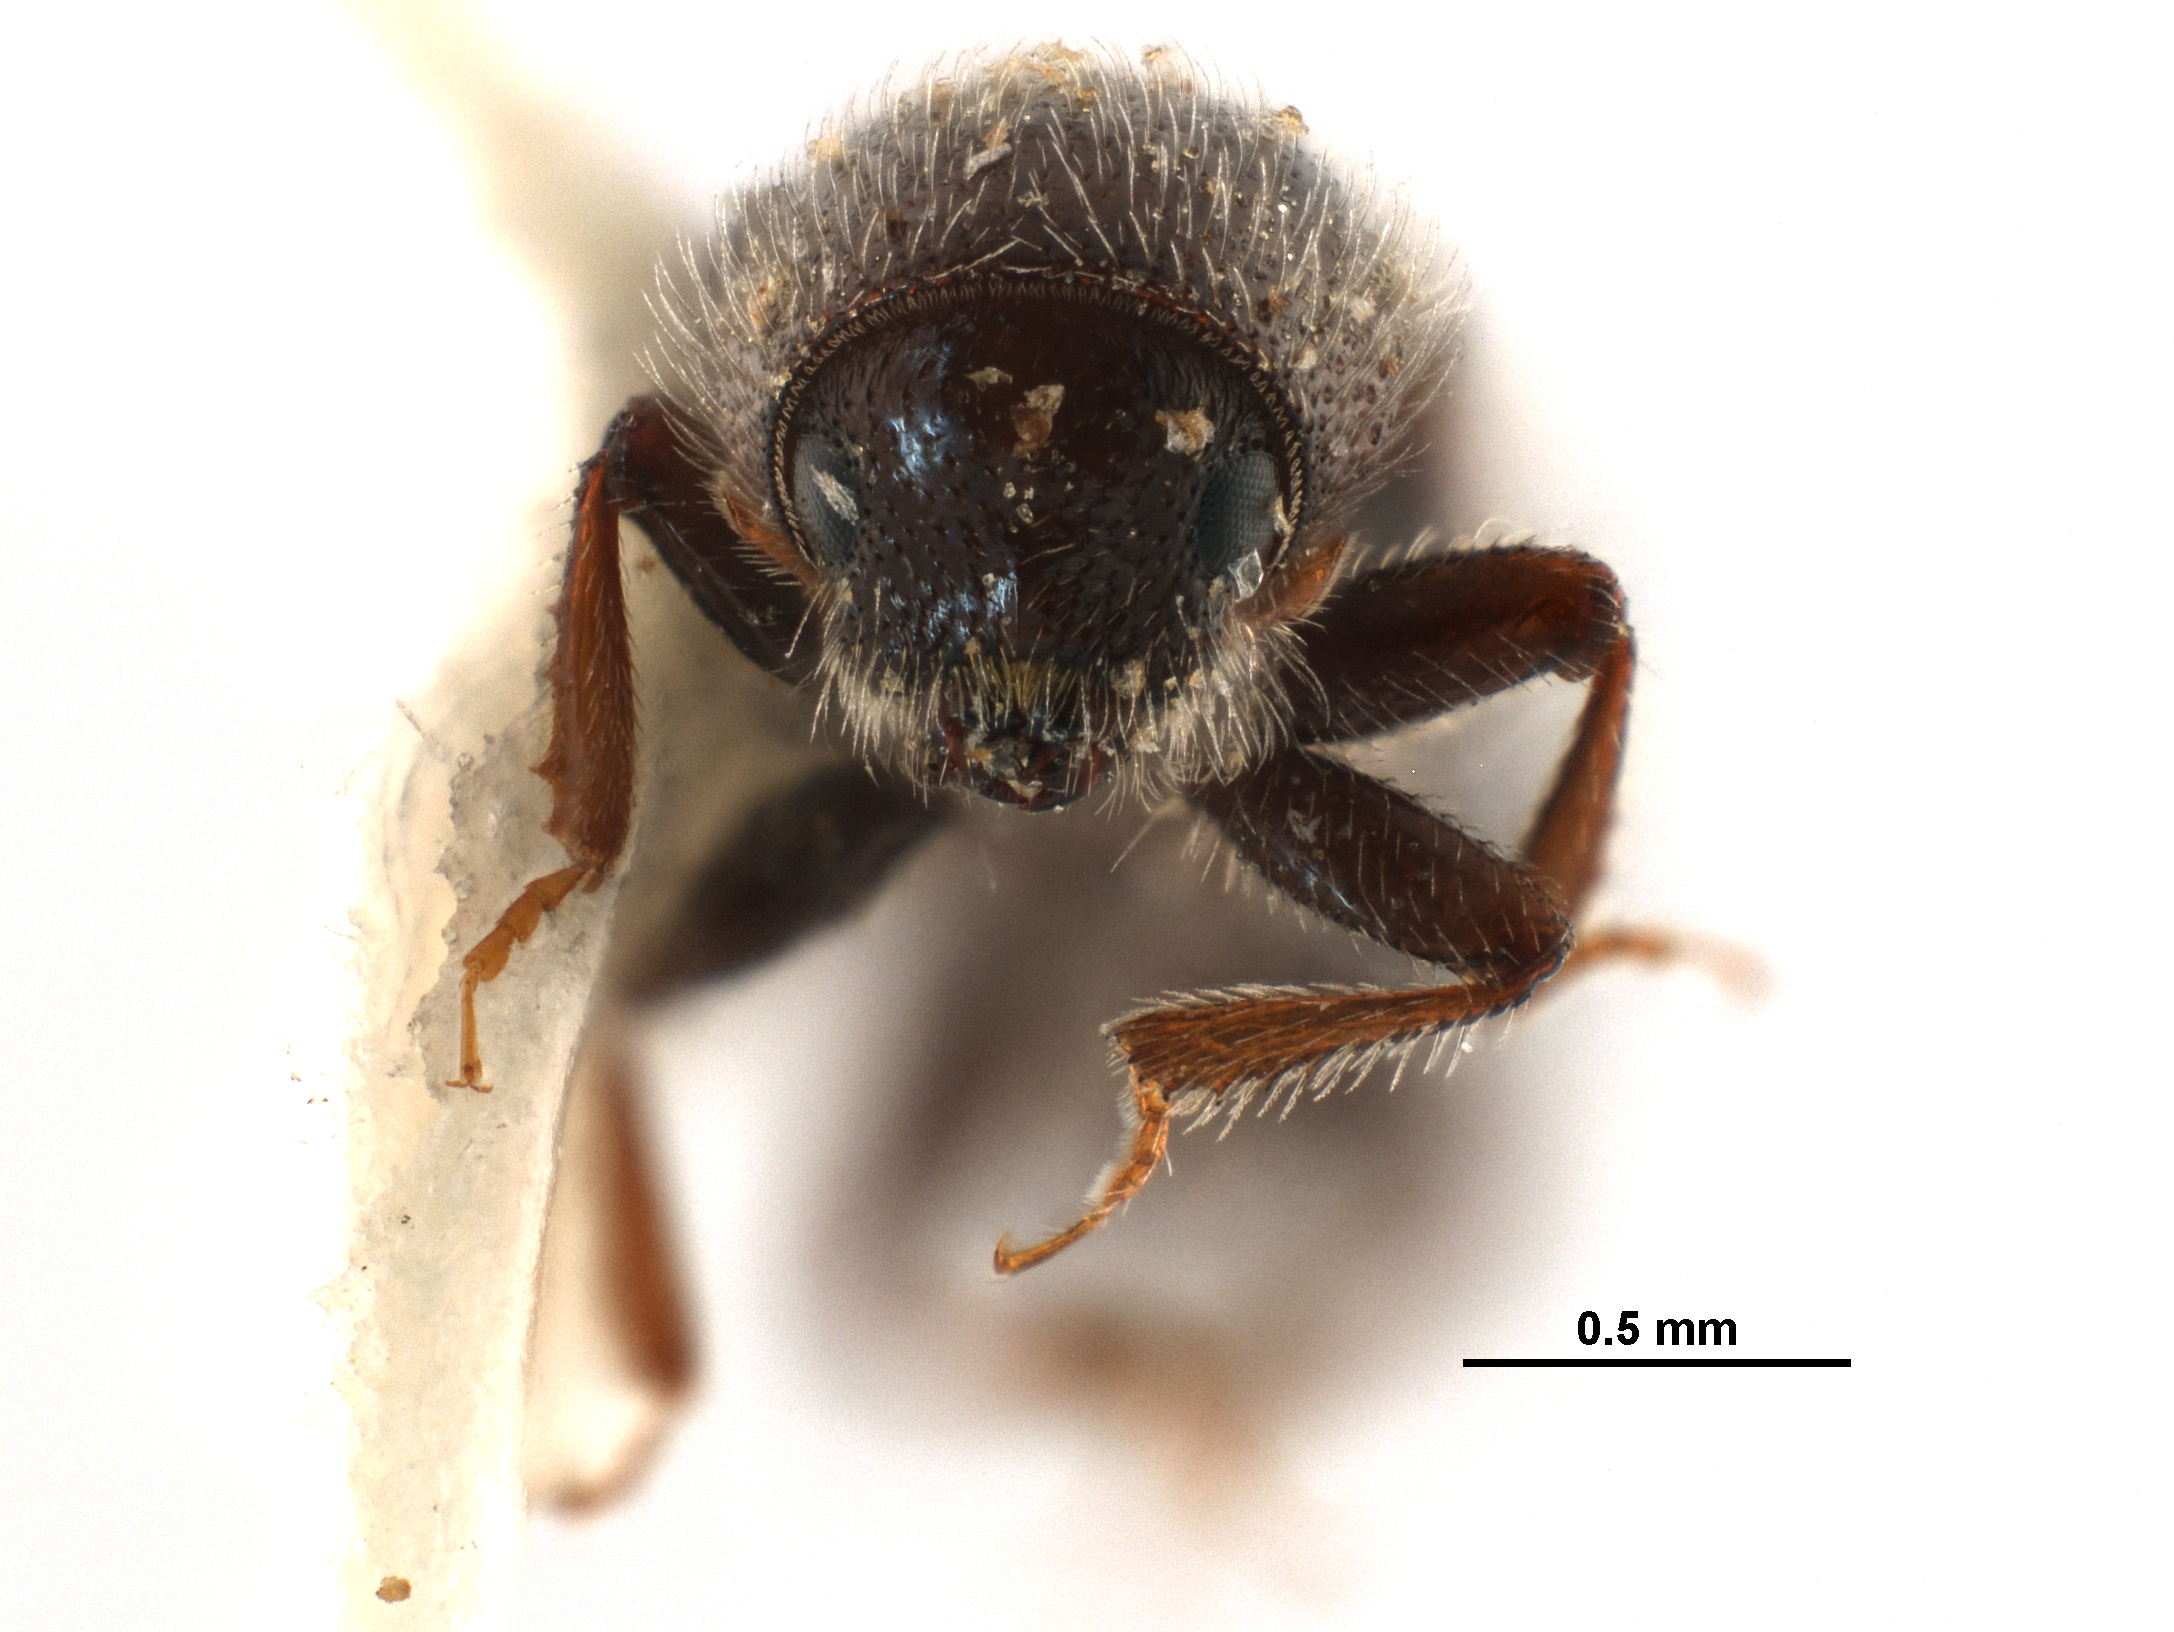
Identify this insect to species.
Thamnurgus euphorbiae
